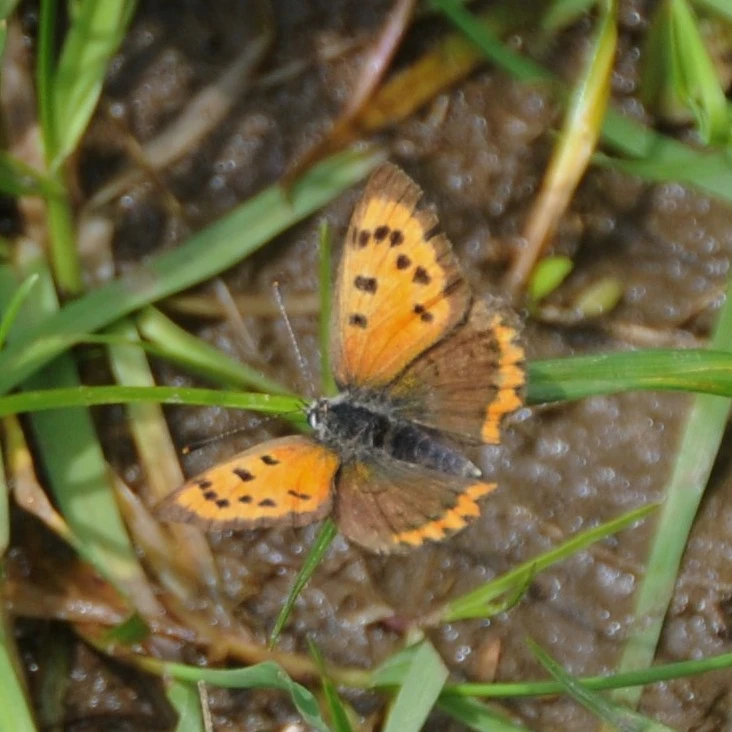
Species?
Lycaena phlaeas
